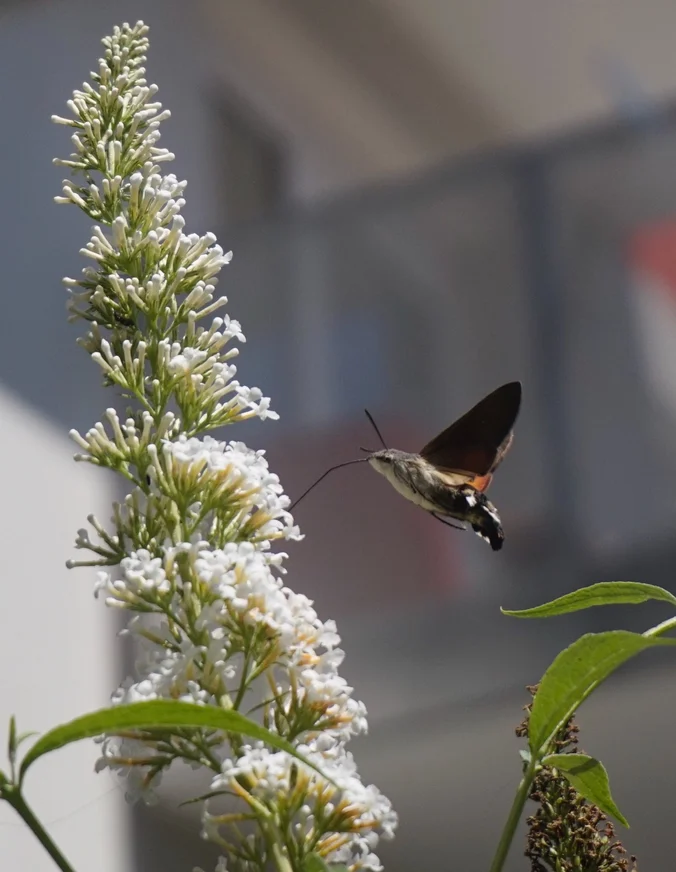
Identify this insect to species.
Macroglossum stellatarum
